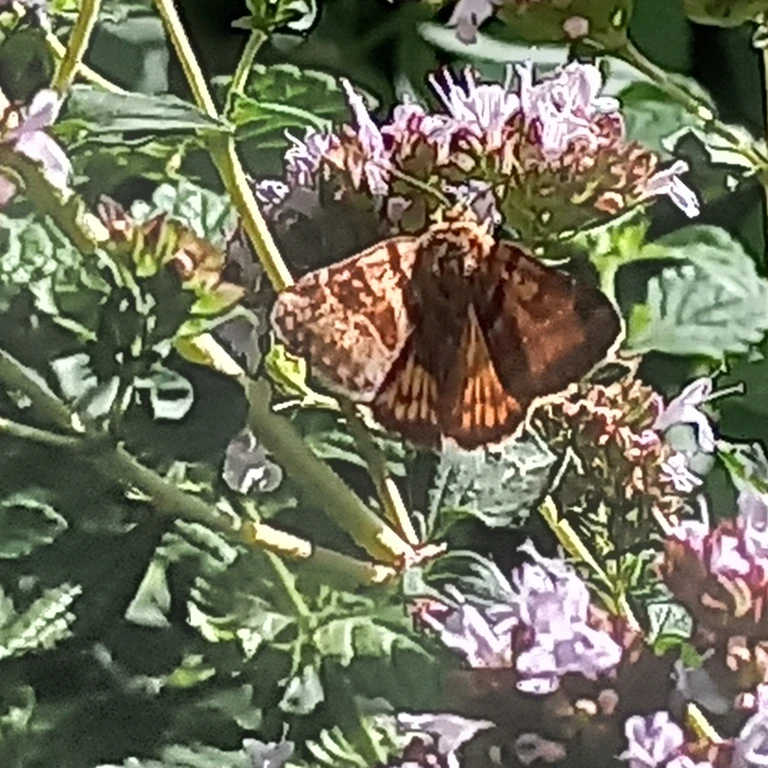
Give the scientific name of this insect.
Euclidia glyphica
